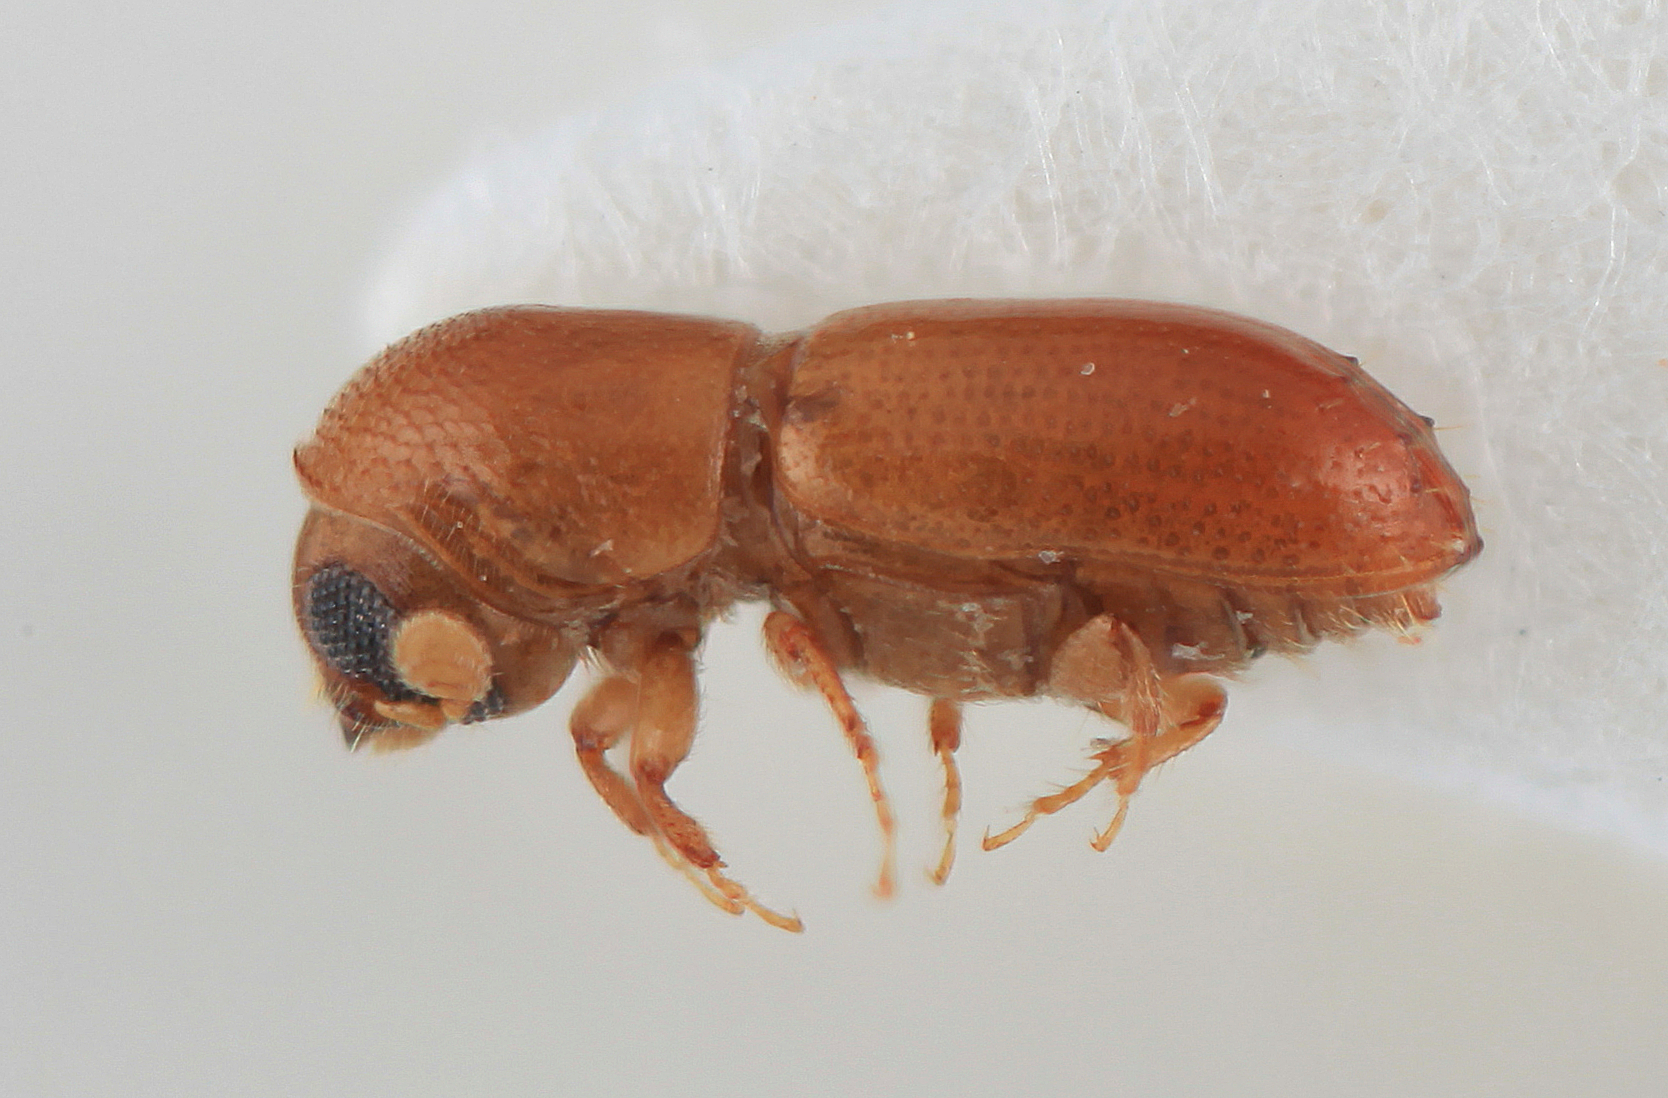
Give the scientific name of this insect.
Araptus guyanae
